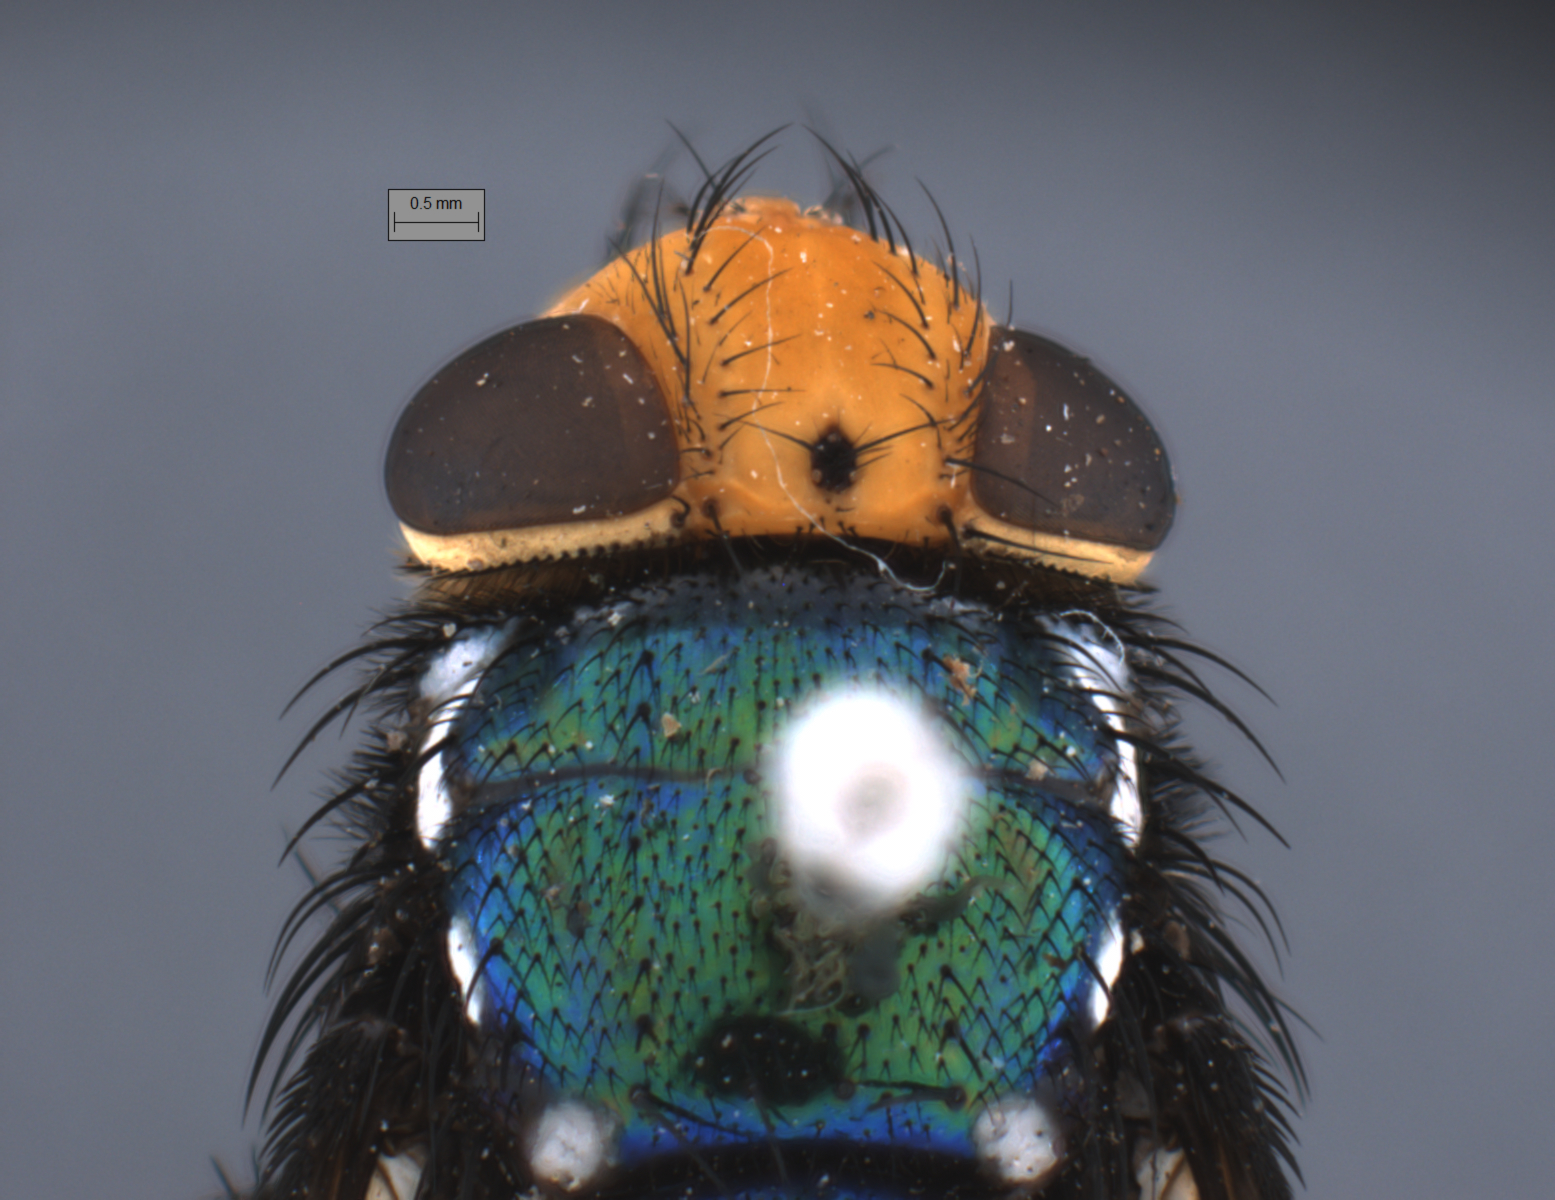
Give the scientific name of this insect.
Amenia imperialis
